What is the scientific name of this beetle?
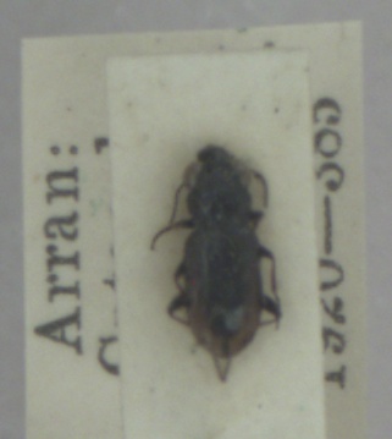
Notiophilus biguttatus
